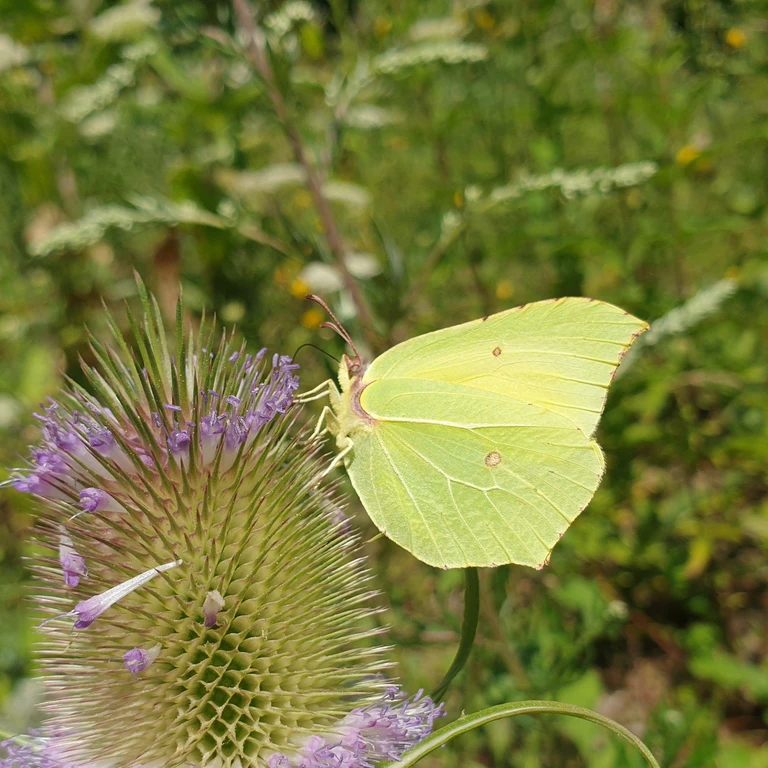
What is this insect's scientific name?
Gonepteryx rhamni
